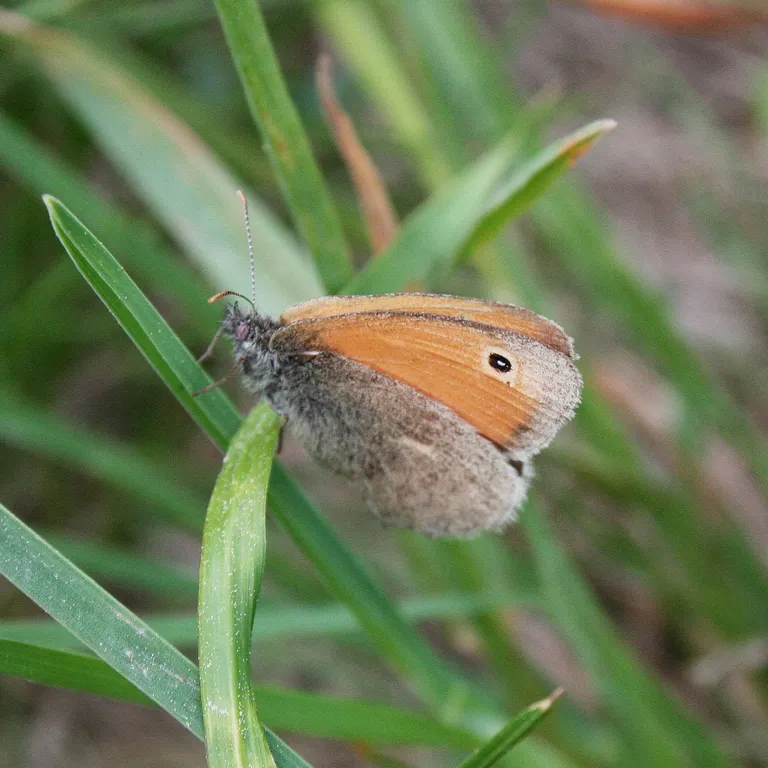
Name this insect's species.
Coenonympha pamphilus
